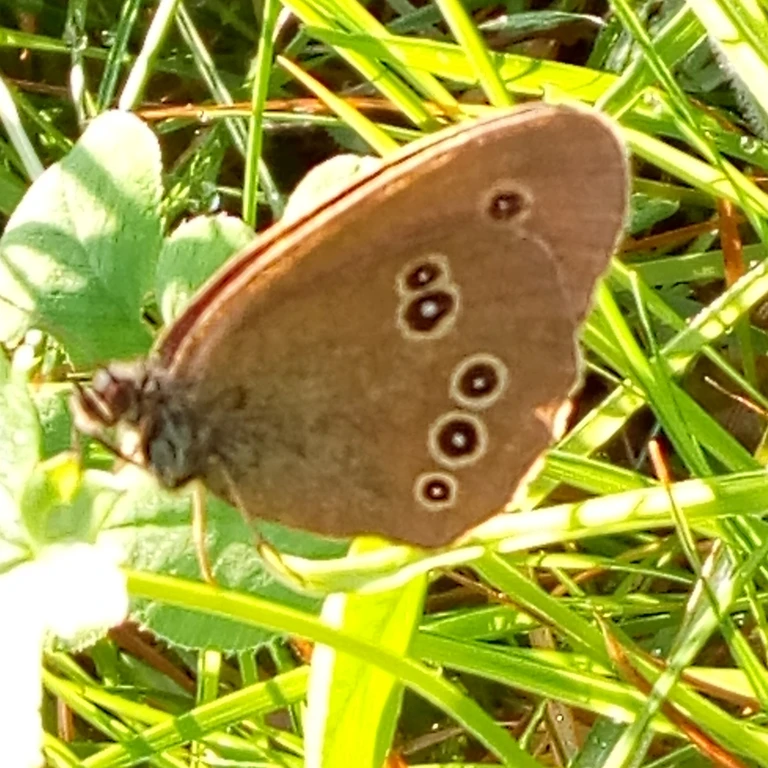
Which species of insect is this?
Aphantopus hyperantus
